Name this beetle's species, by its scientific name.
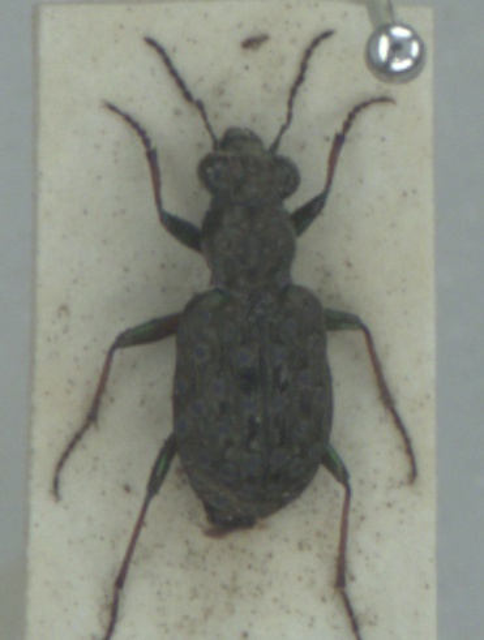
Elaphrus cupreus
